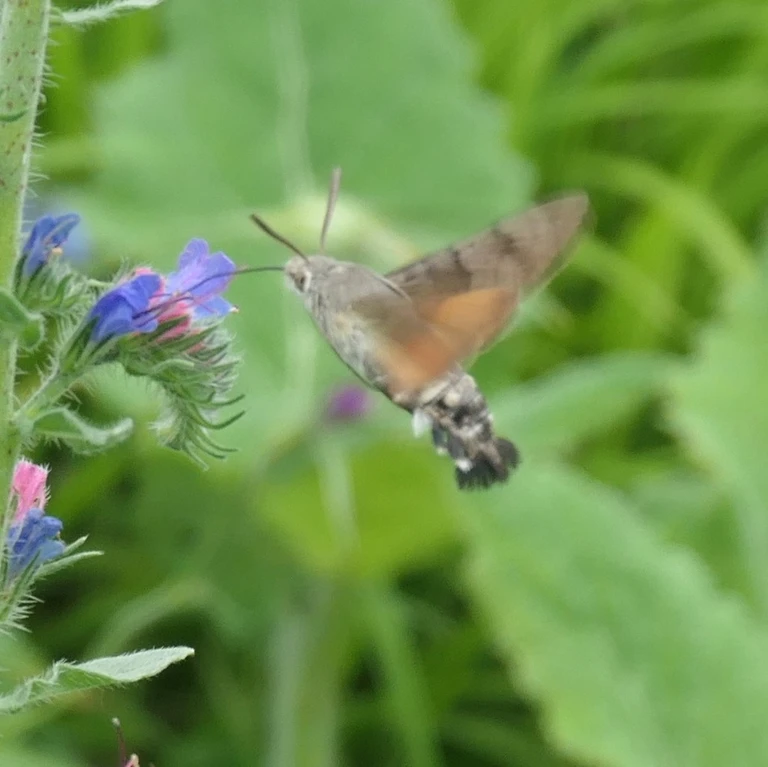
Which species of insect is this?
Macroglossum stellatarum
